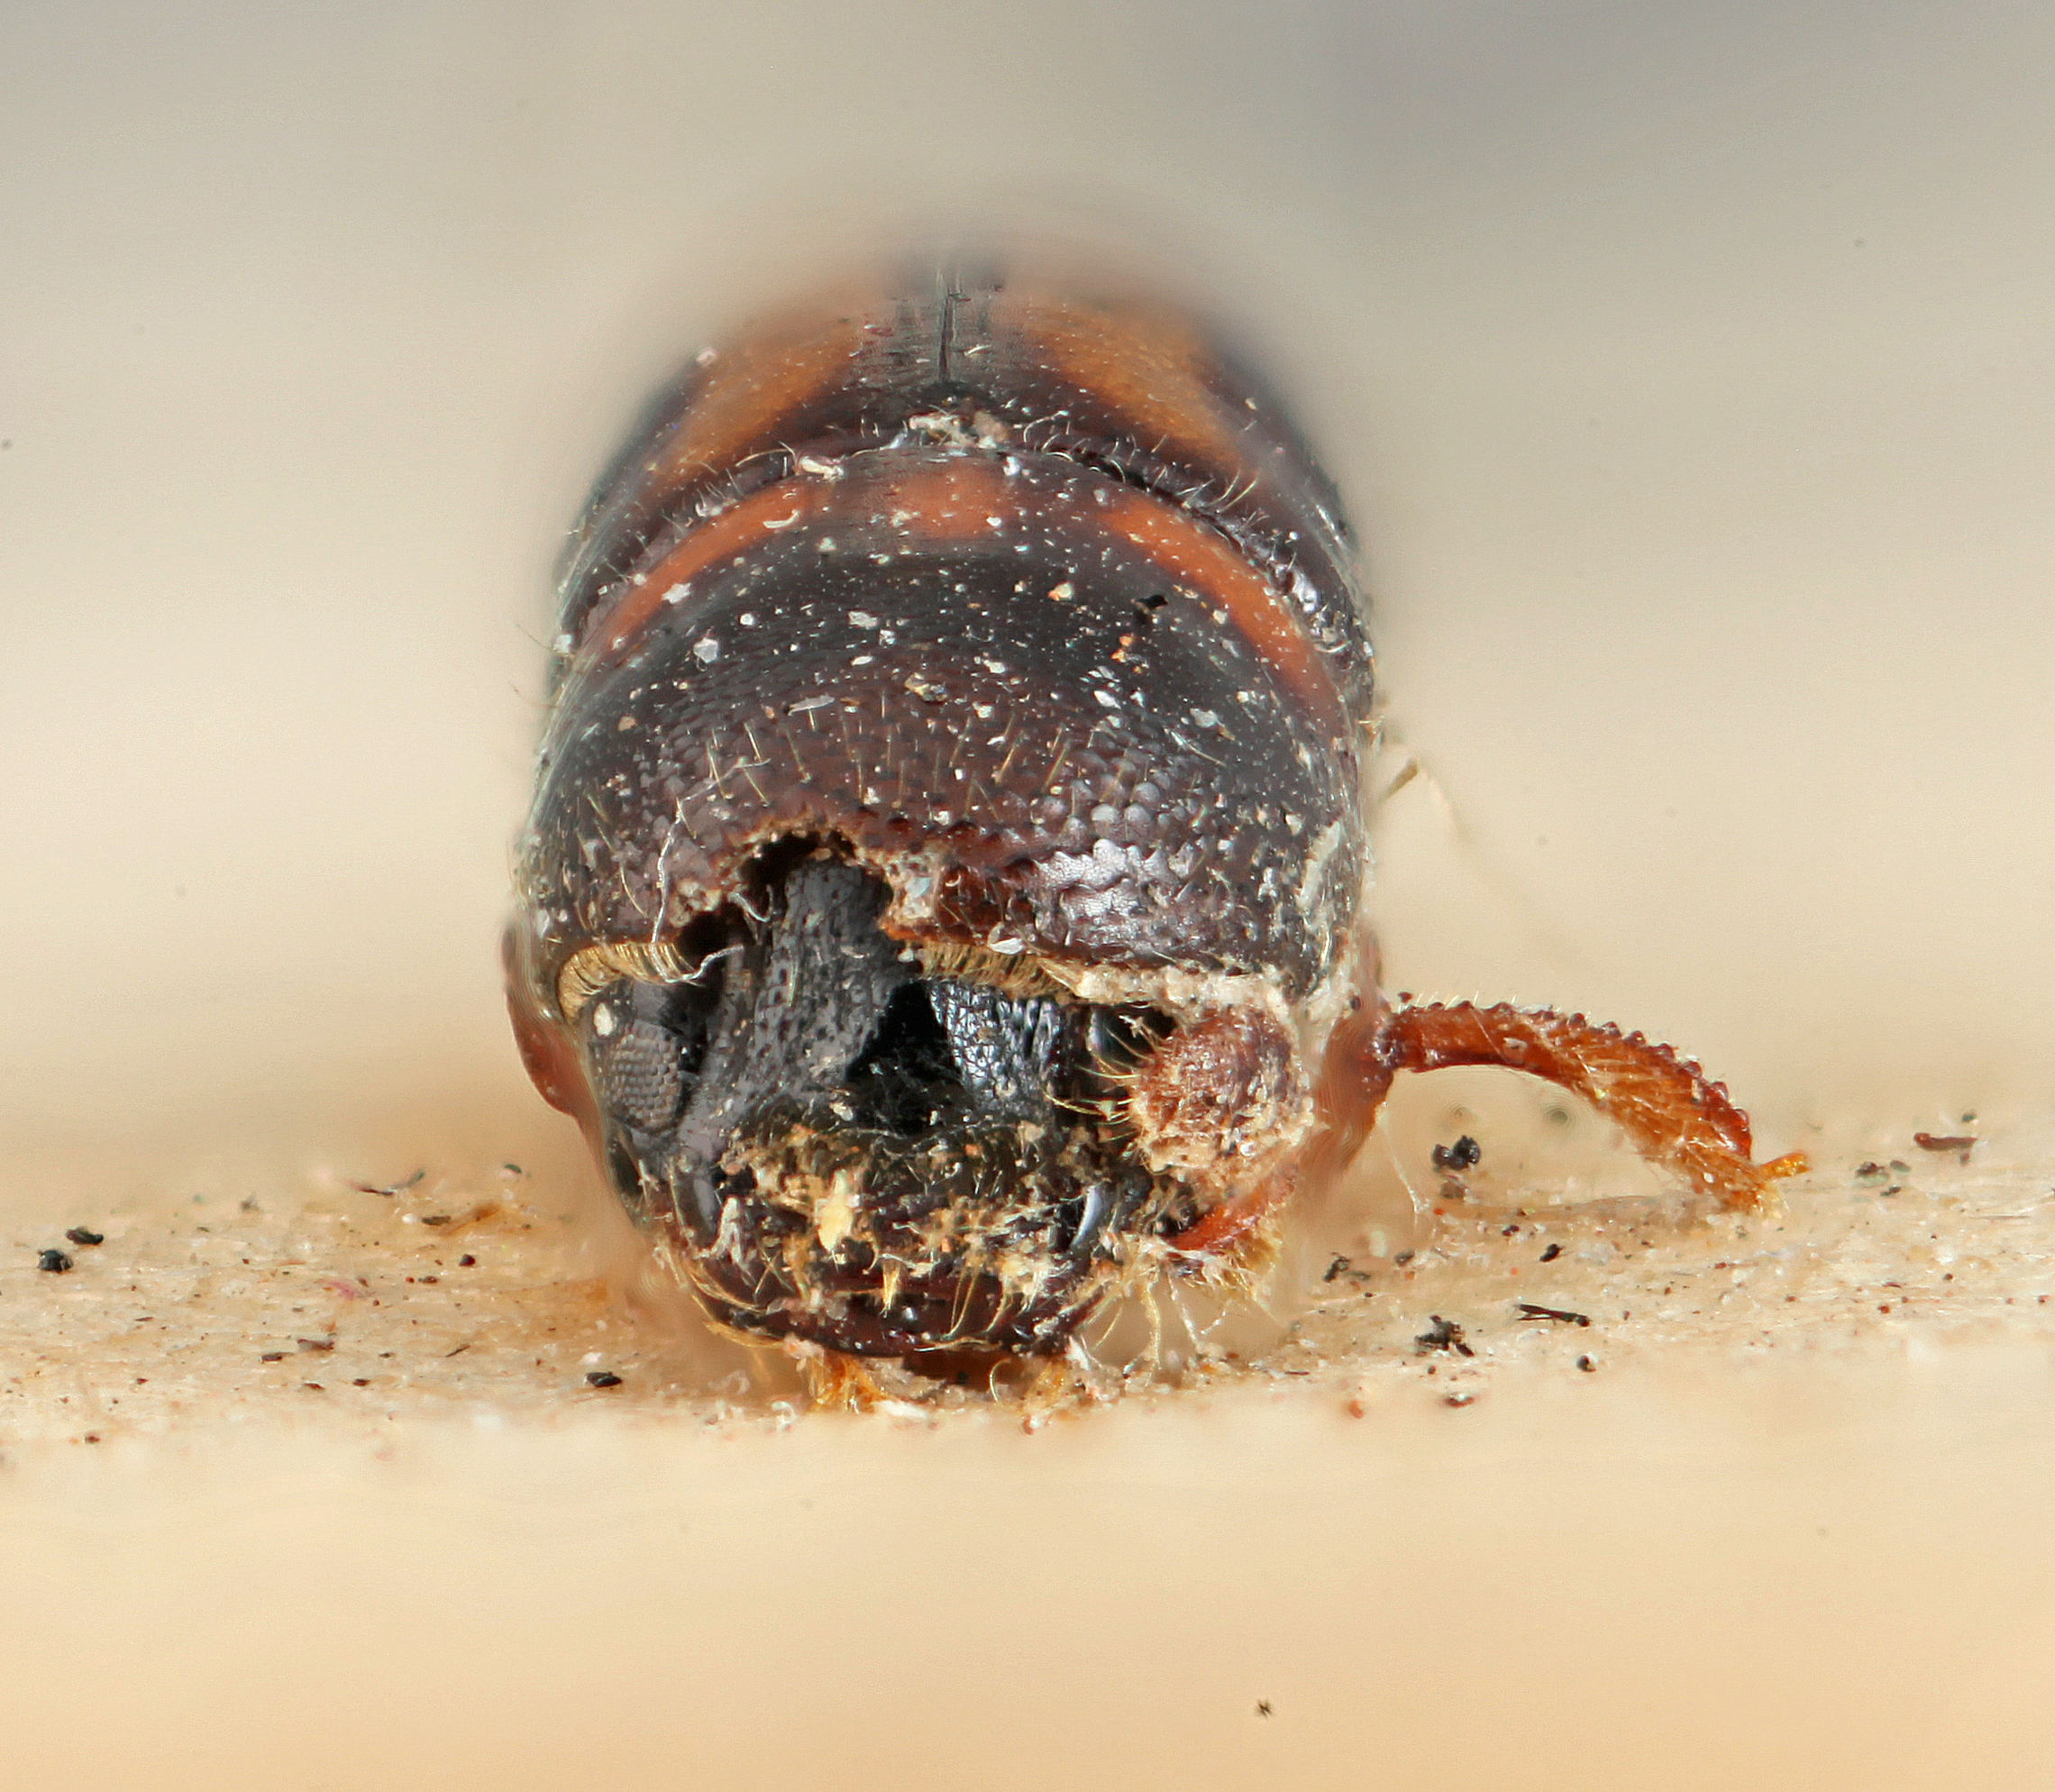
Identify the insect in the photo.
Monarthrum bolivianum
